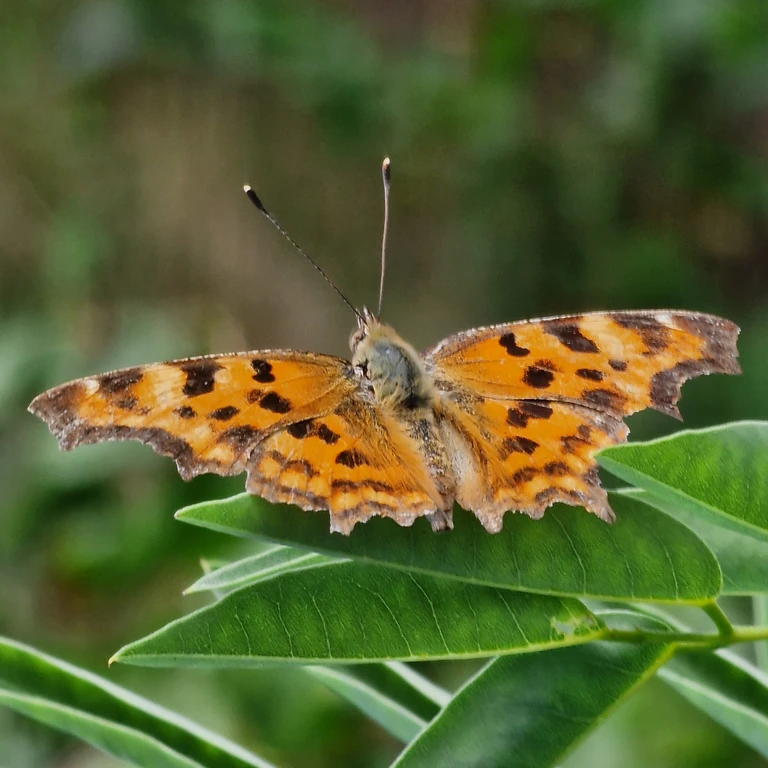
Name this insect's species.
Polygonia c-album
